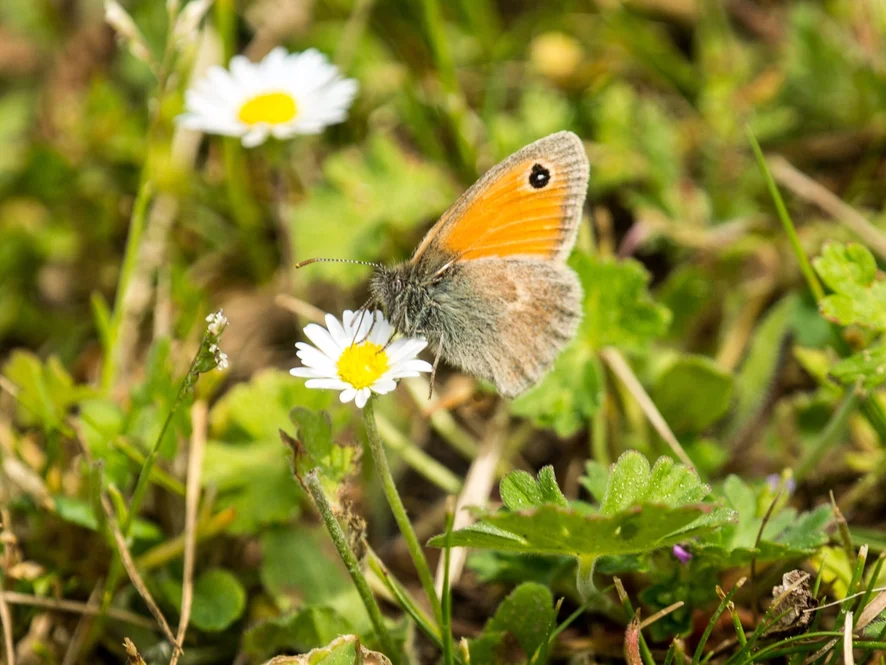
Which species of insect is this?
Coenonympha pamphilus
